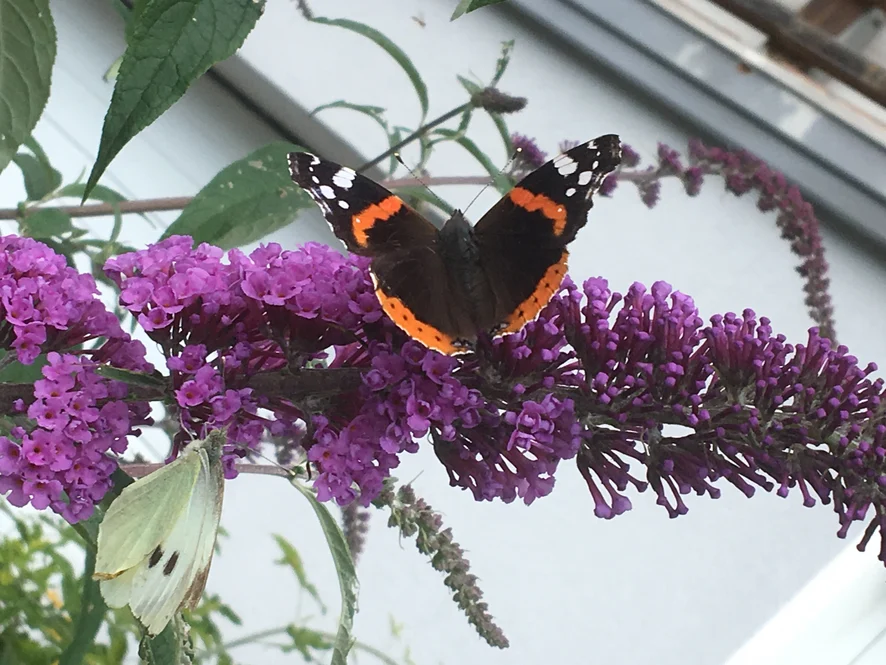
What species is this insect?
Vanessa atalanta
